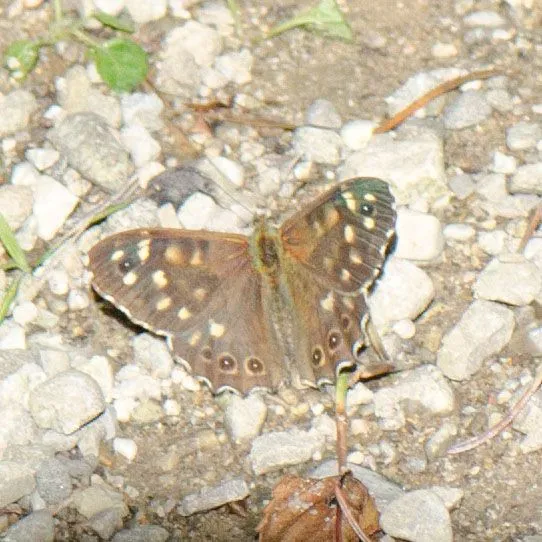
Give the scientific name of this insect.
Pararge aegeria
